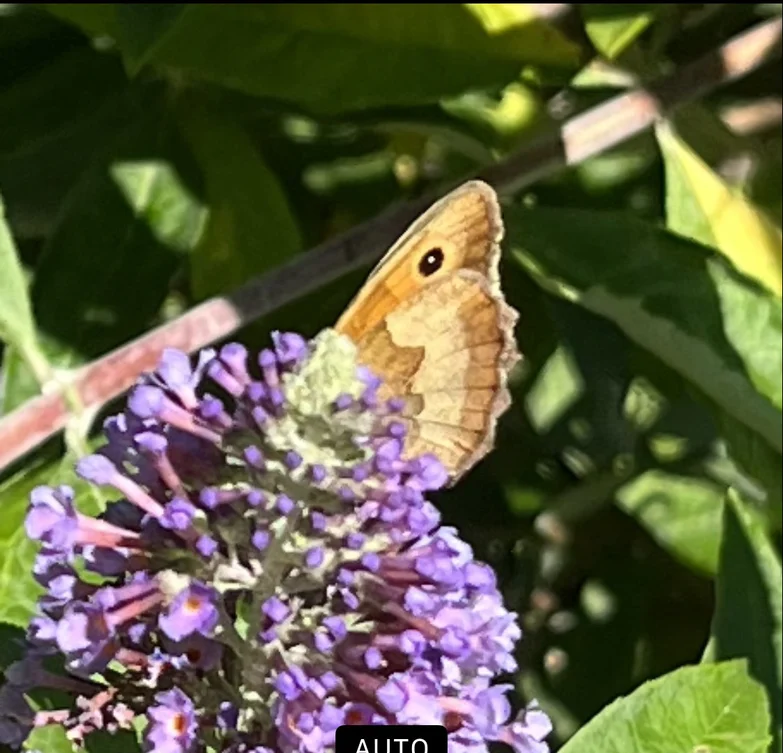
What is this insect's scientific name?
Maniola jurtina
